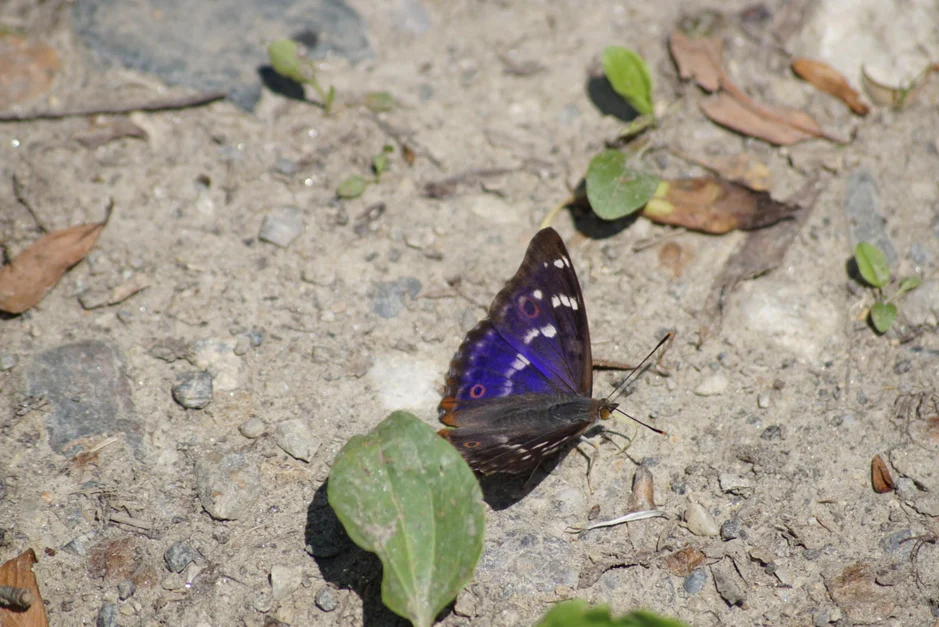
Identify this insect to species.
Apatura ilia
